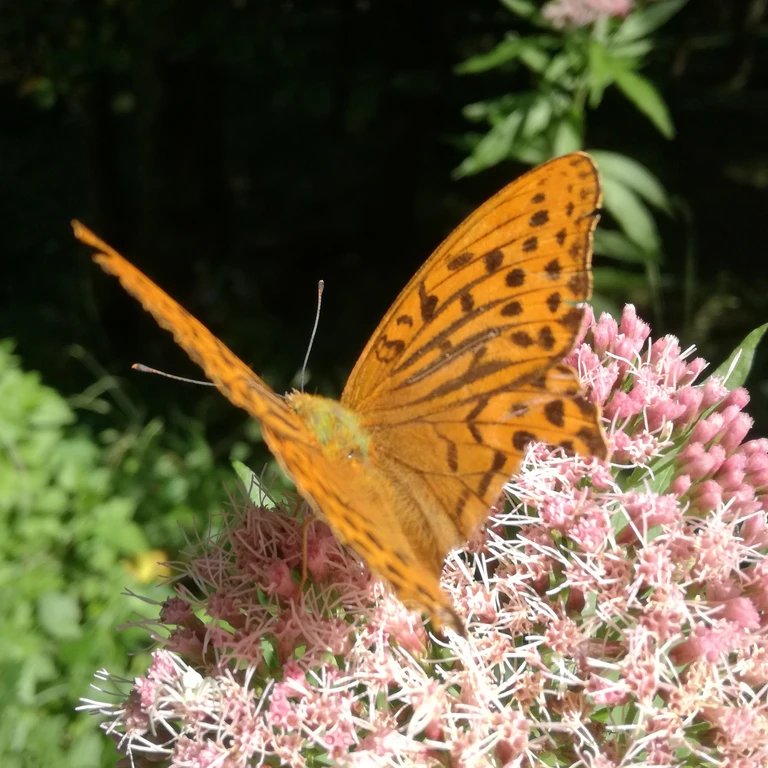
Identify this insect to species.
Argynnis paphia
